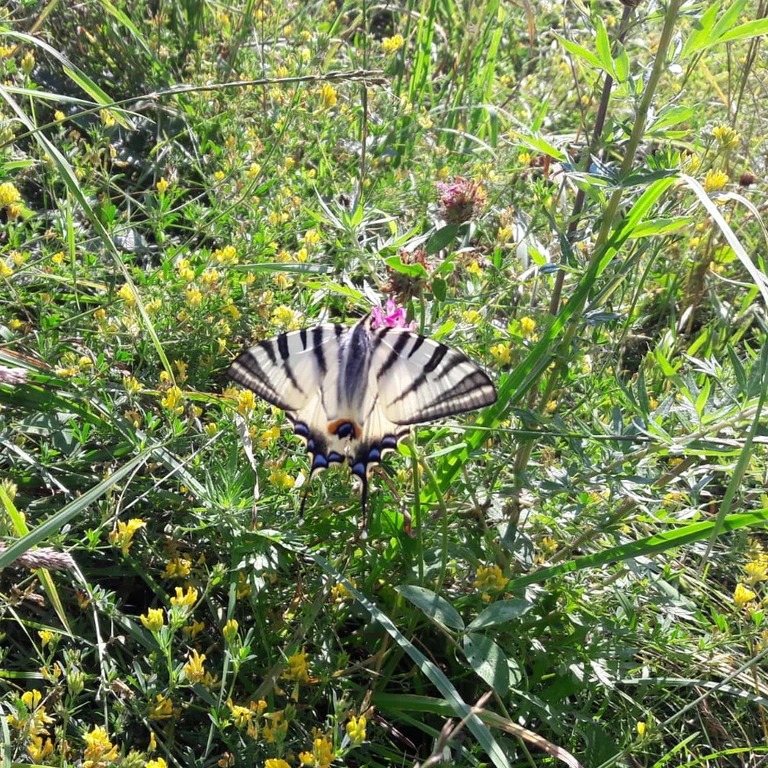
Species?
Iphiclides podalirius
